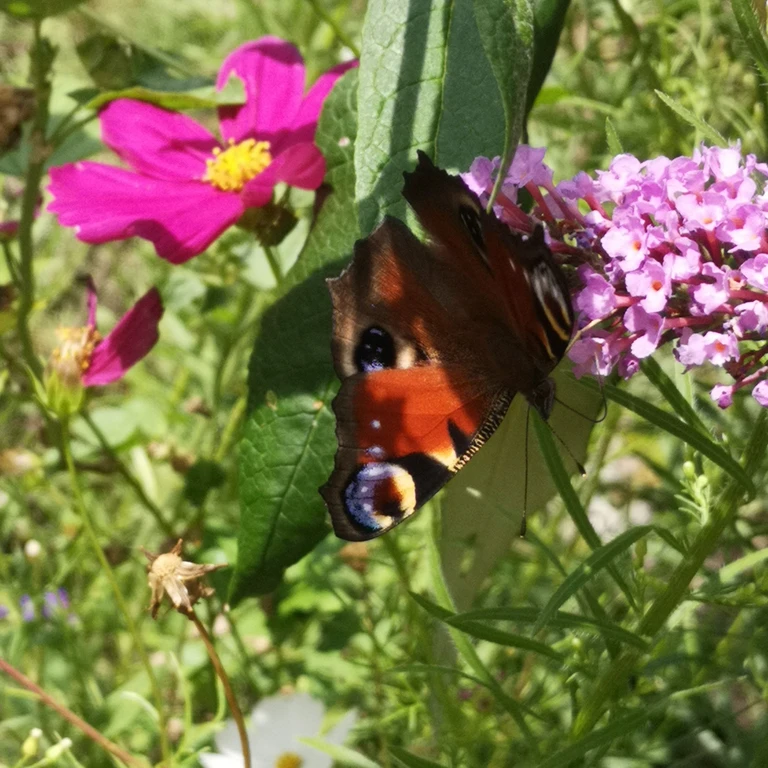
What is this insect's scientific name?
Aglais io
